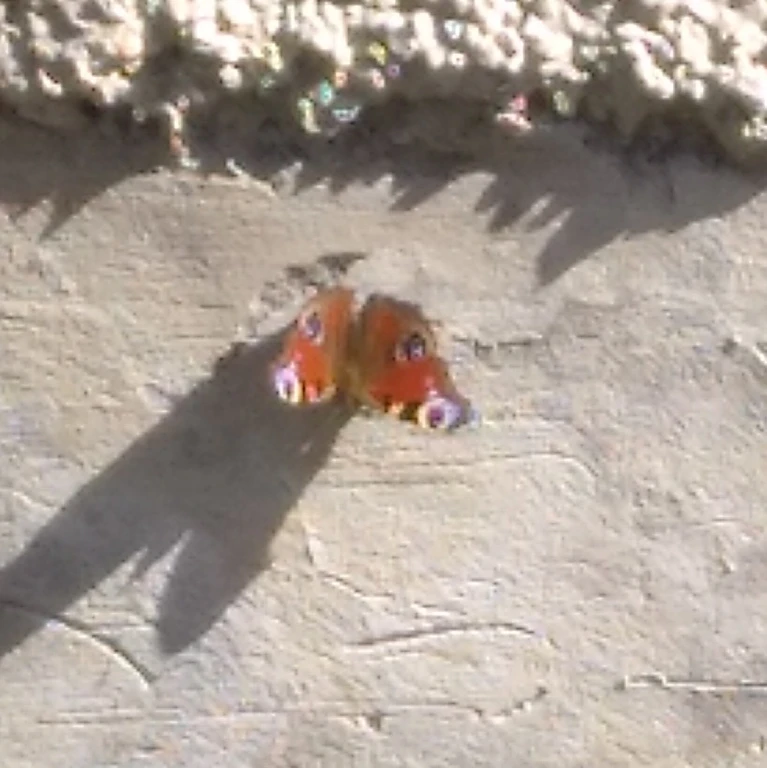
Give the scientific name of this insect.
Aglais io
